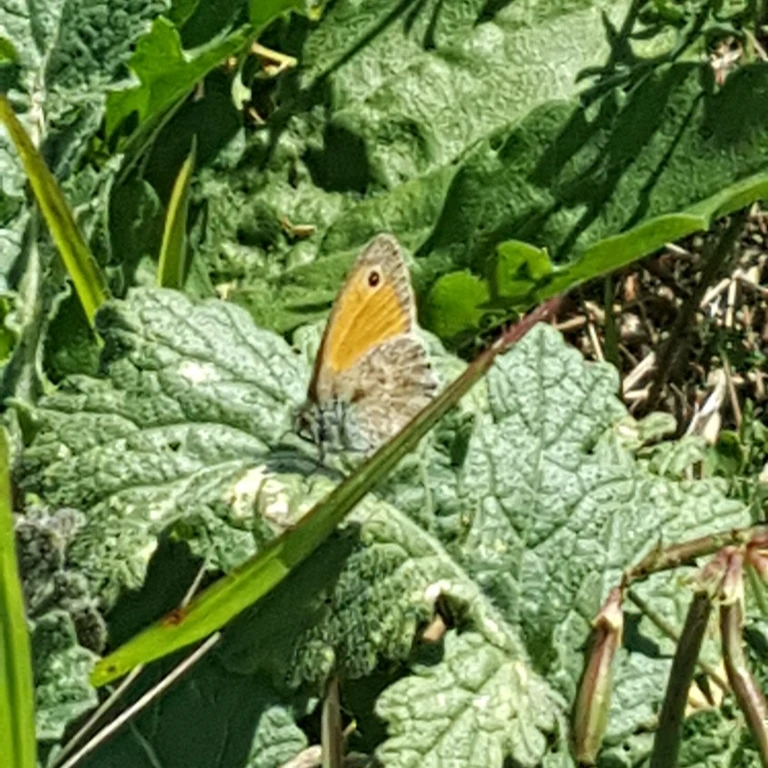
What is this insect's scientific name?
Coenonympha pamphilus
